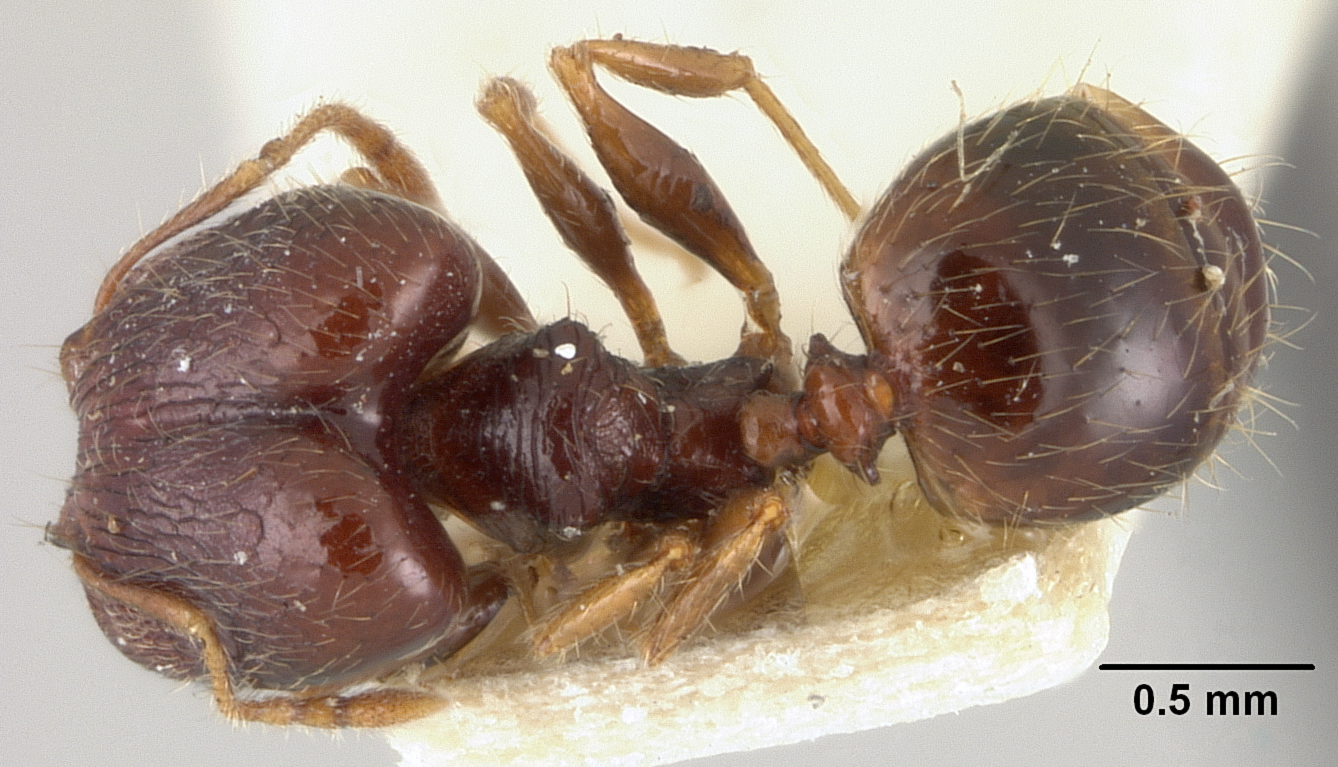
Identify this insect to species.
Pheidole wilsoni
